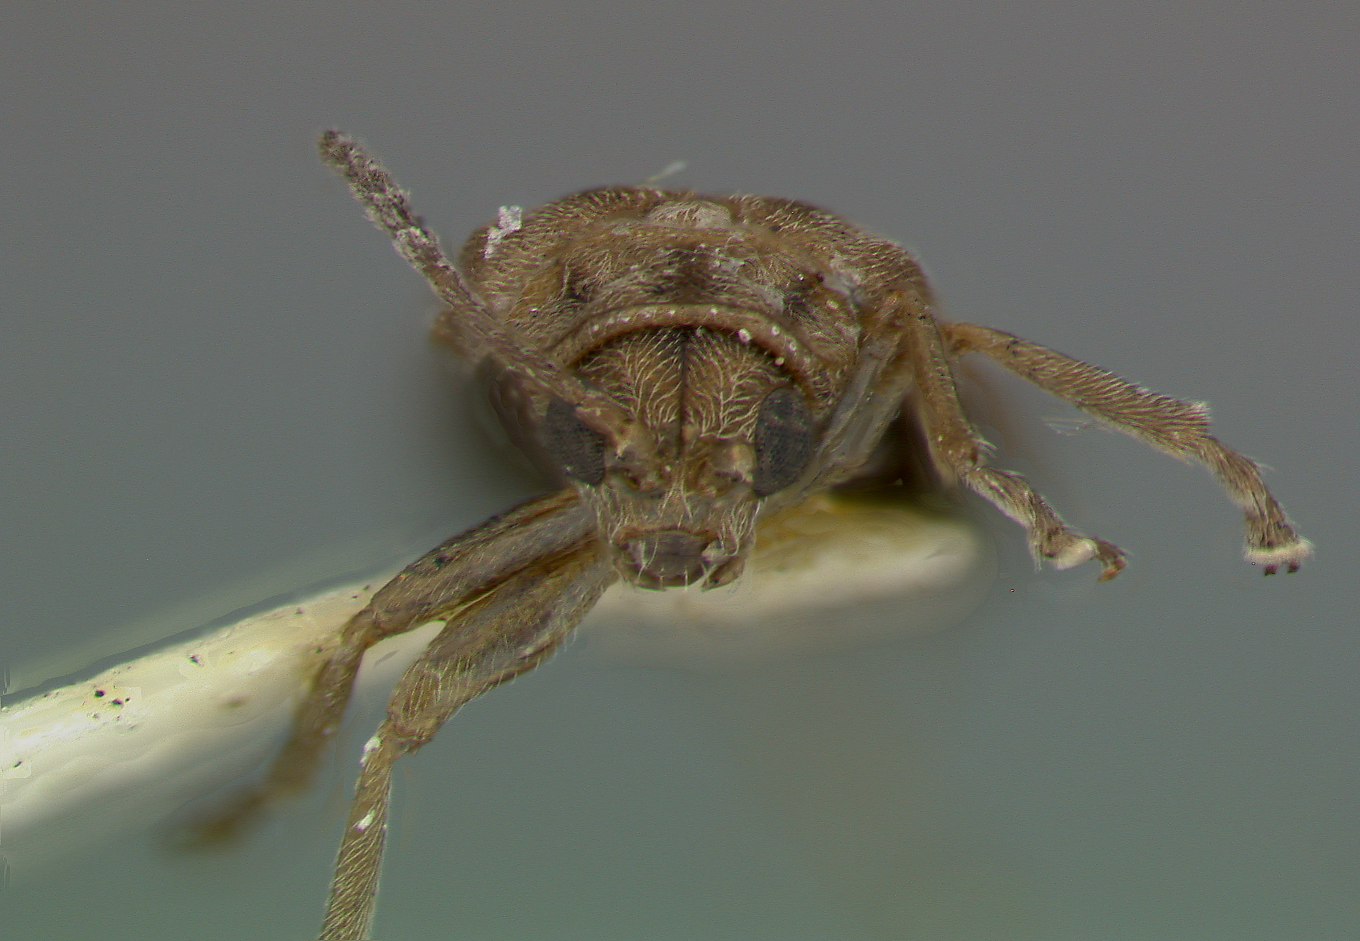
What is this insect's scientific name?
Galerucella pauperata
